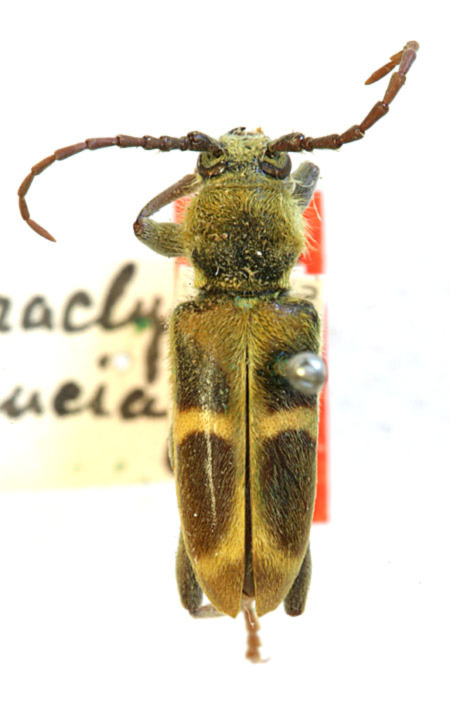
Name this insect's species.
Paraclytus crucialis (also Triodoclytus lanifer)
